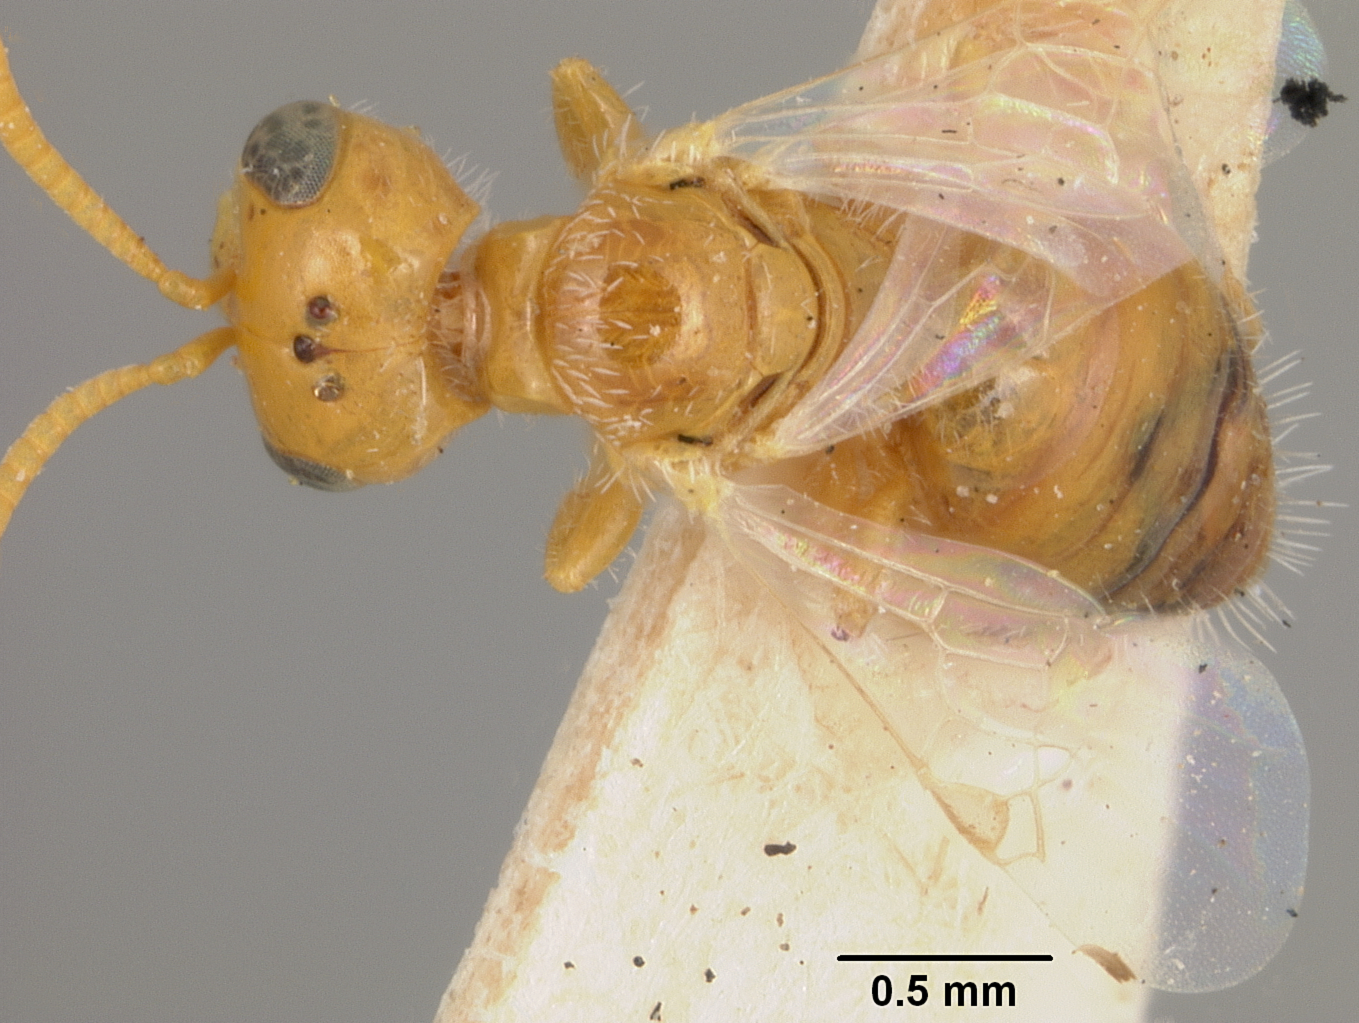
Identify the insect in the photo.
Perdita larreae
